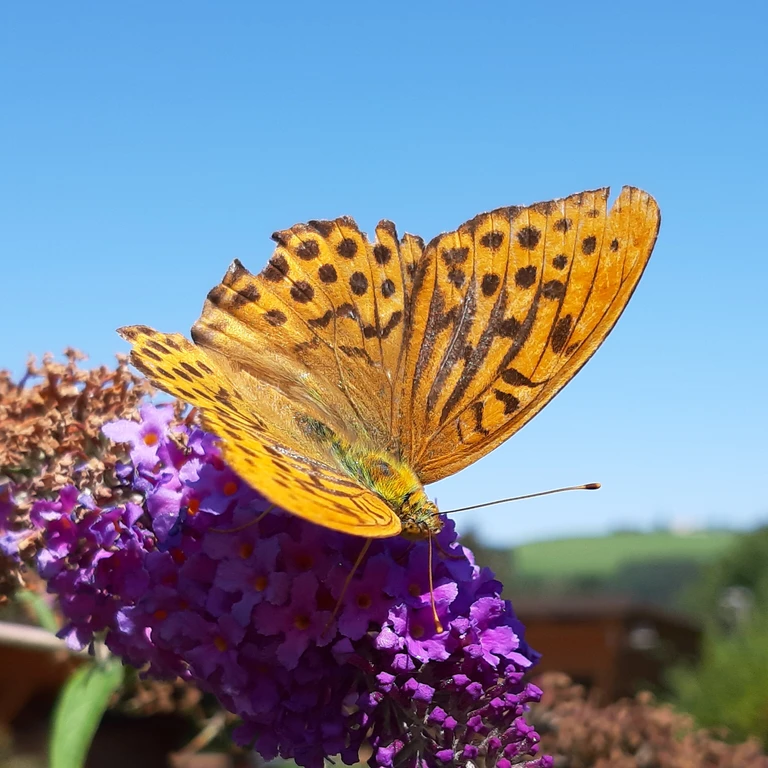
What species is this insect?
Argynnis paphia
